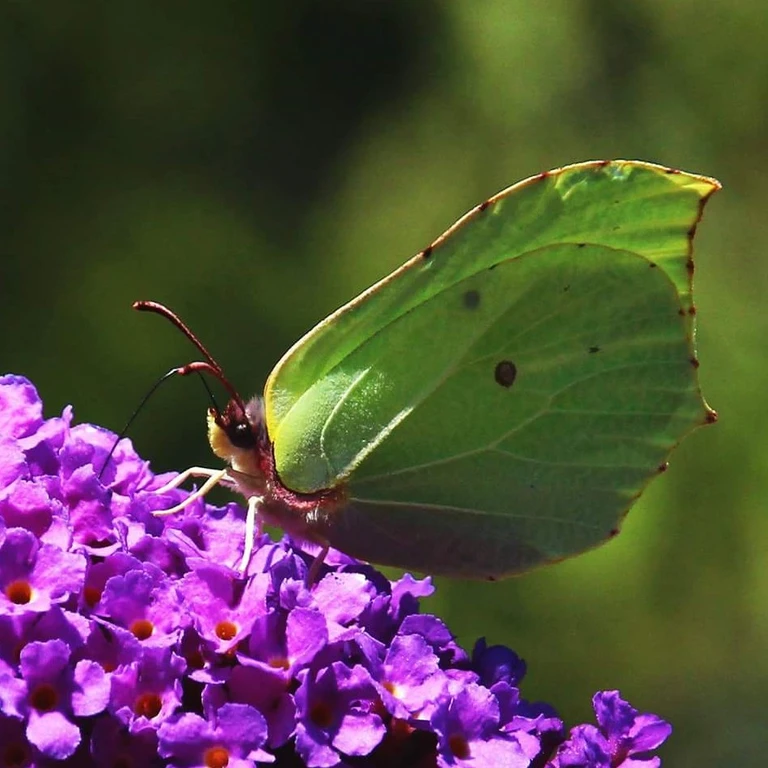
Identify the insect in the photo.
Gonepteryx rhamni
